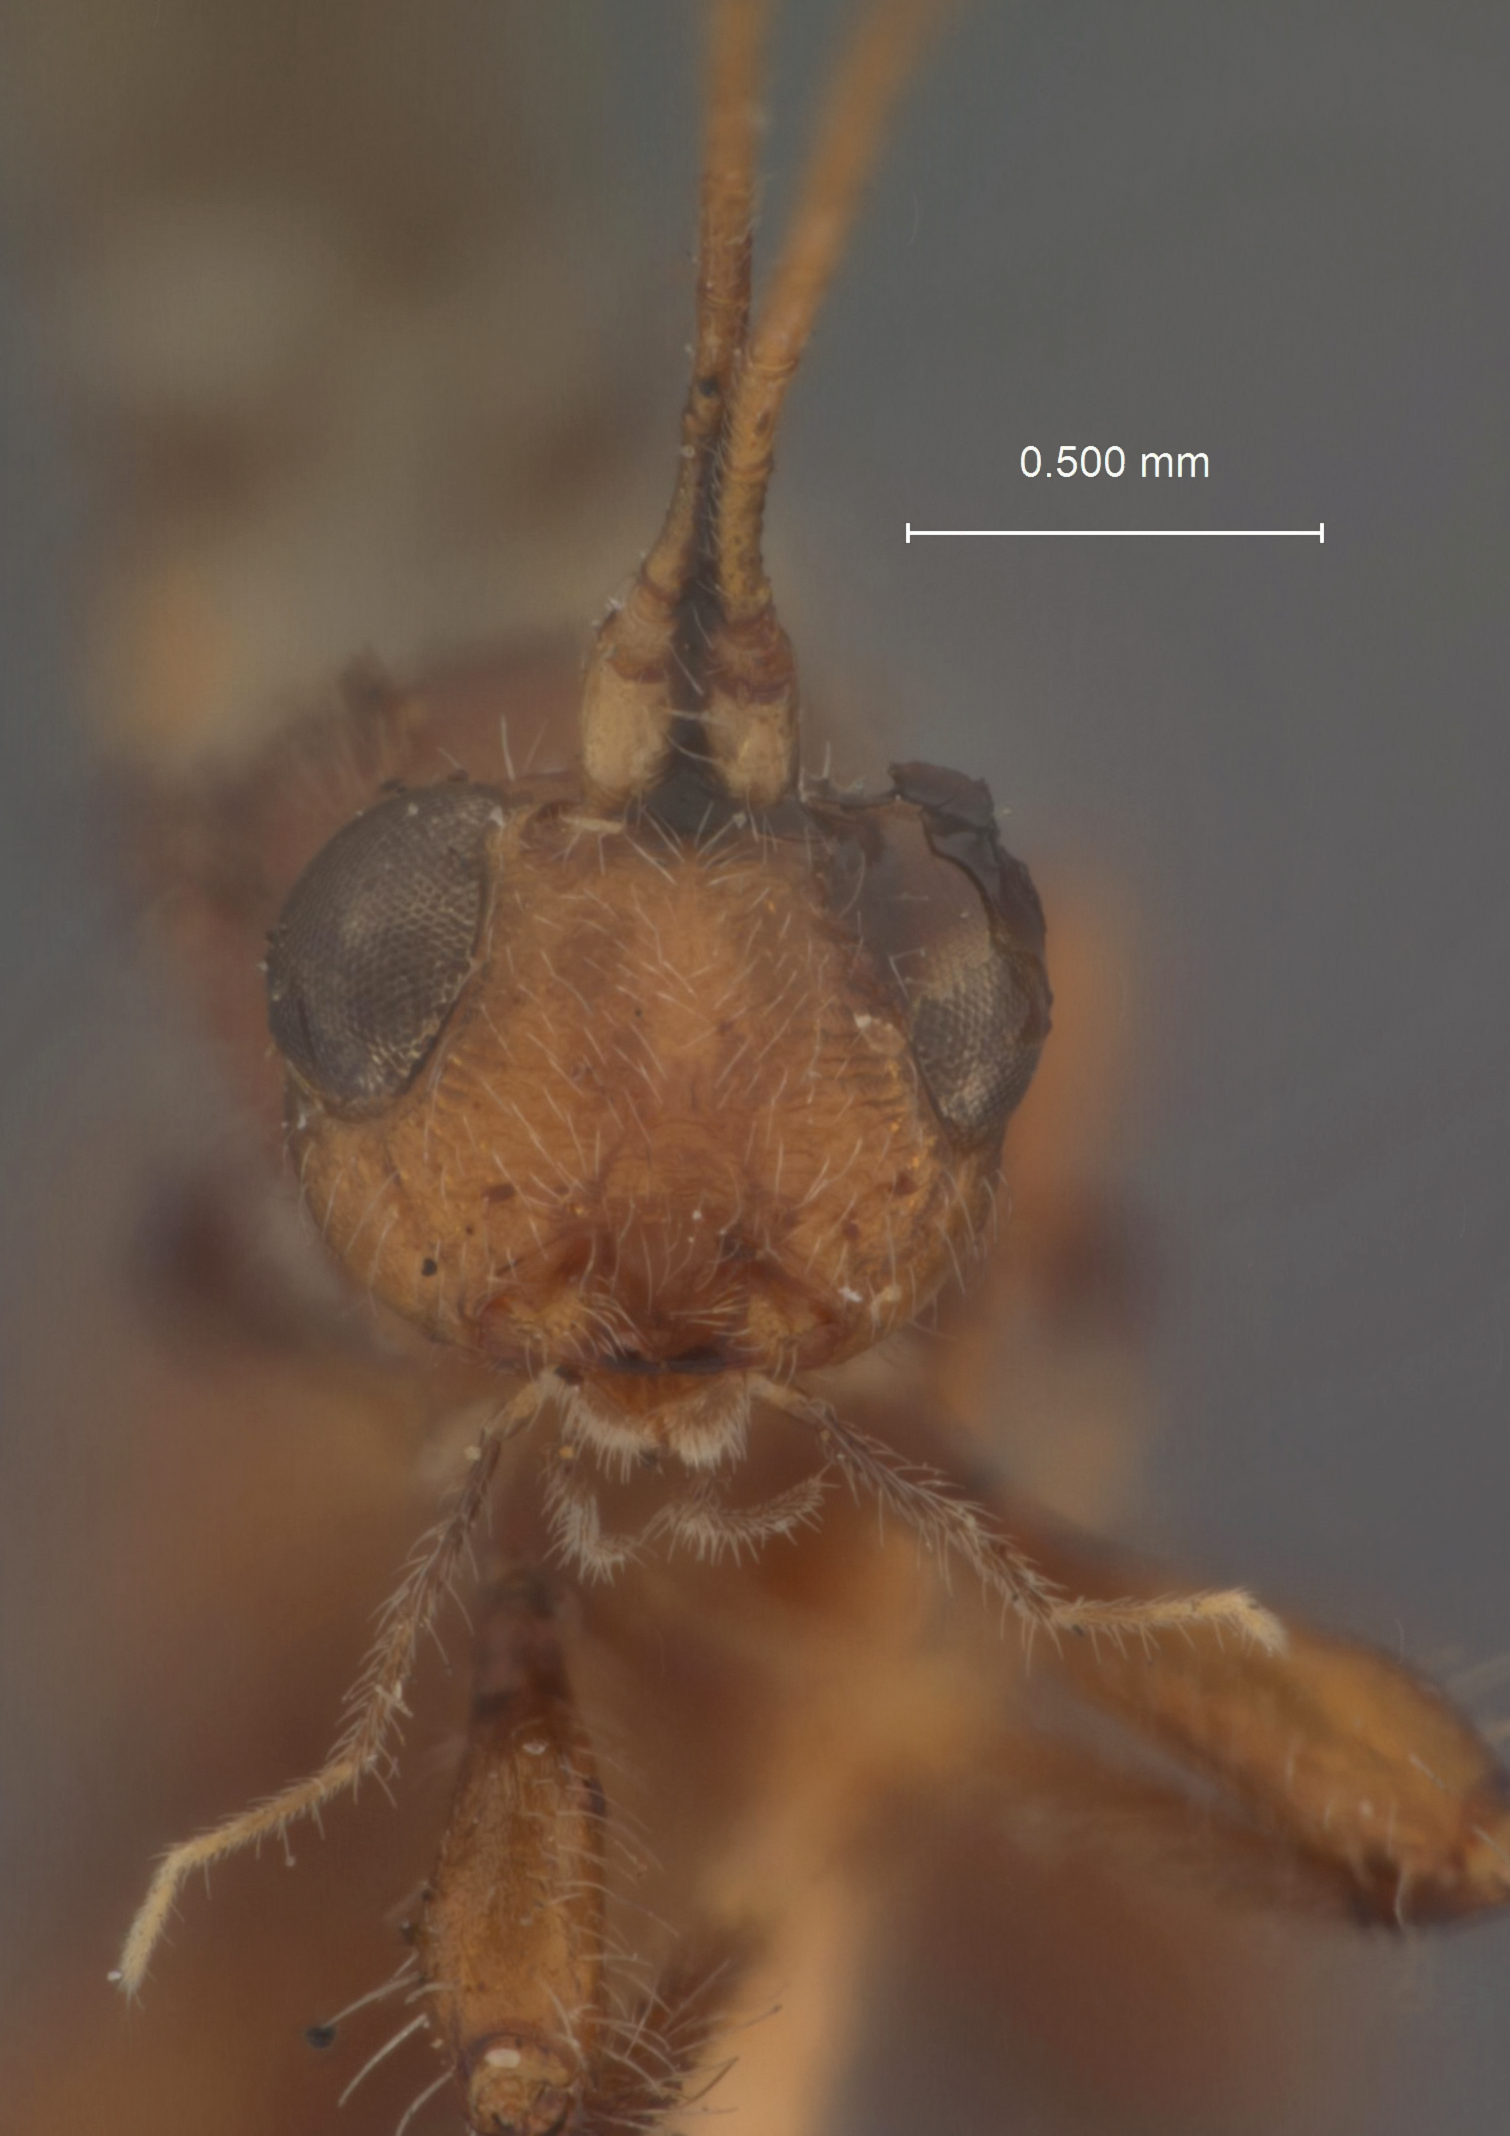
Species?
Spathius decebalus
